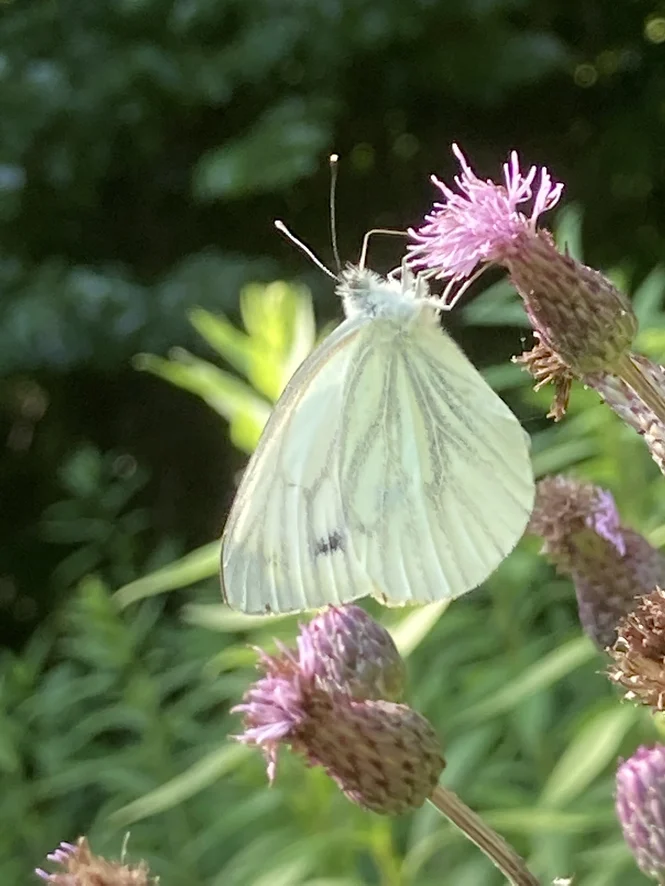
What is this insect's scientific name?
Pieris napi
